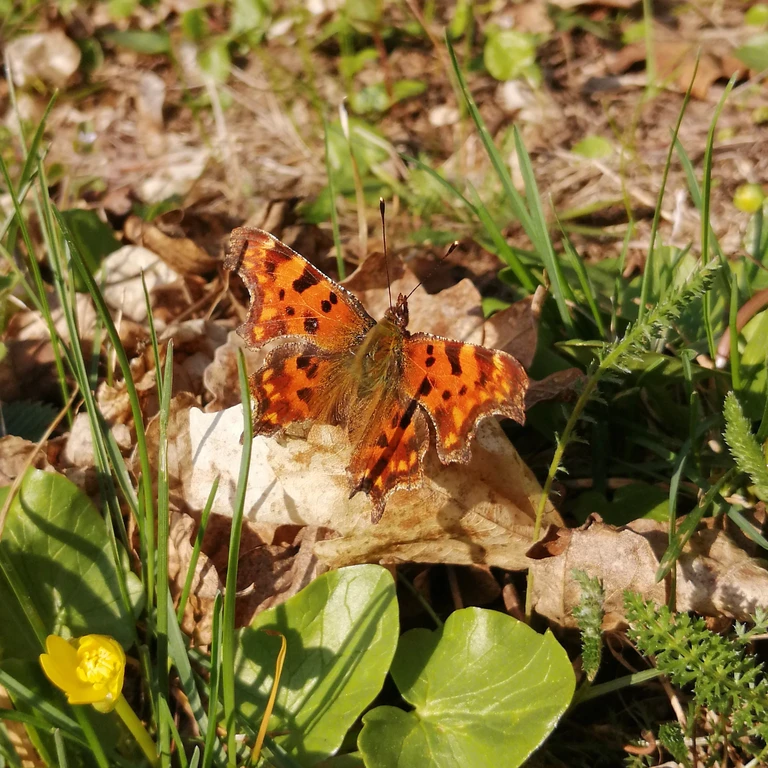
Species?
Polygonia c-album
